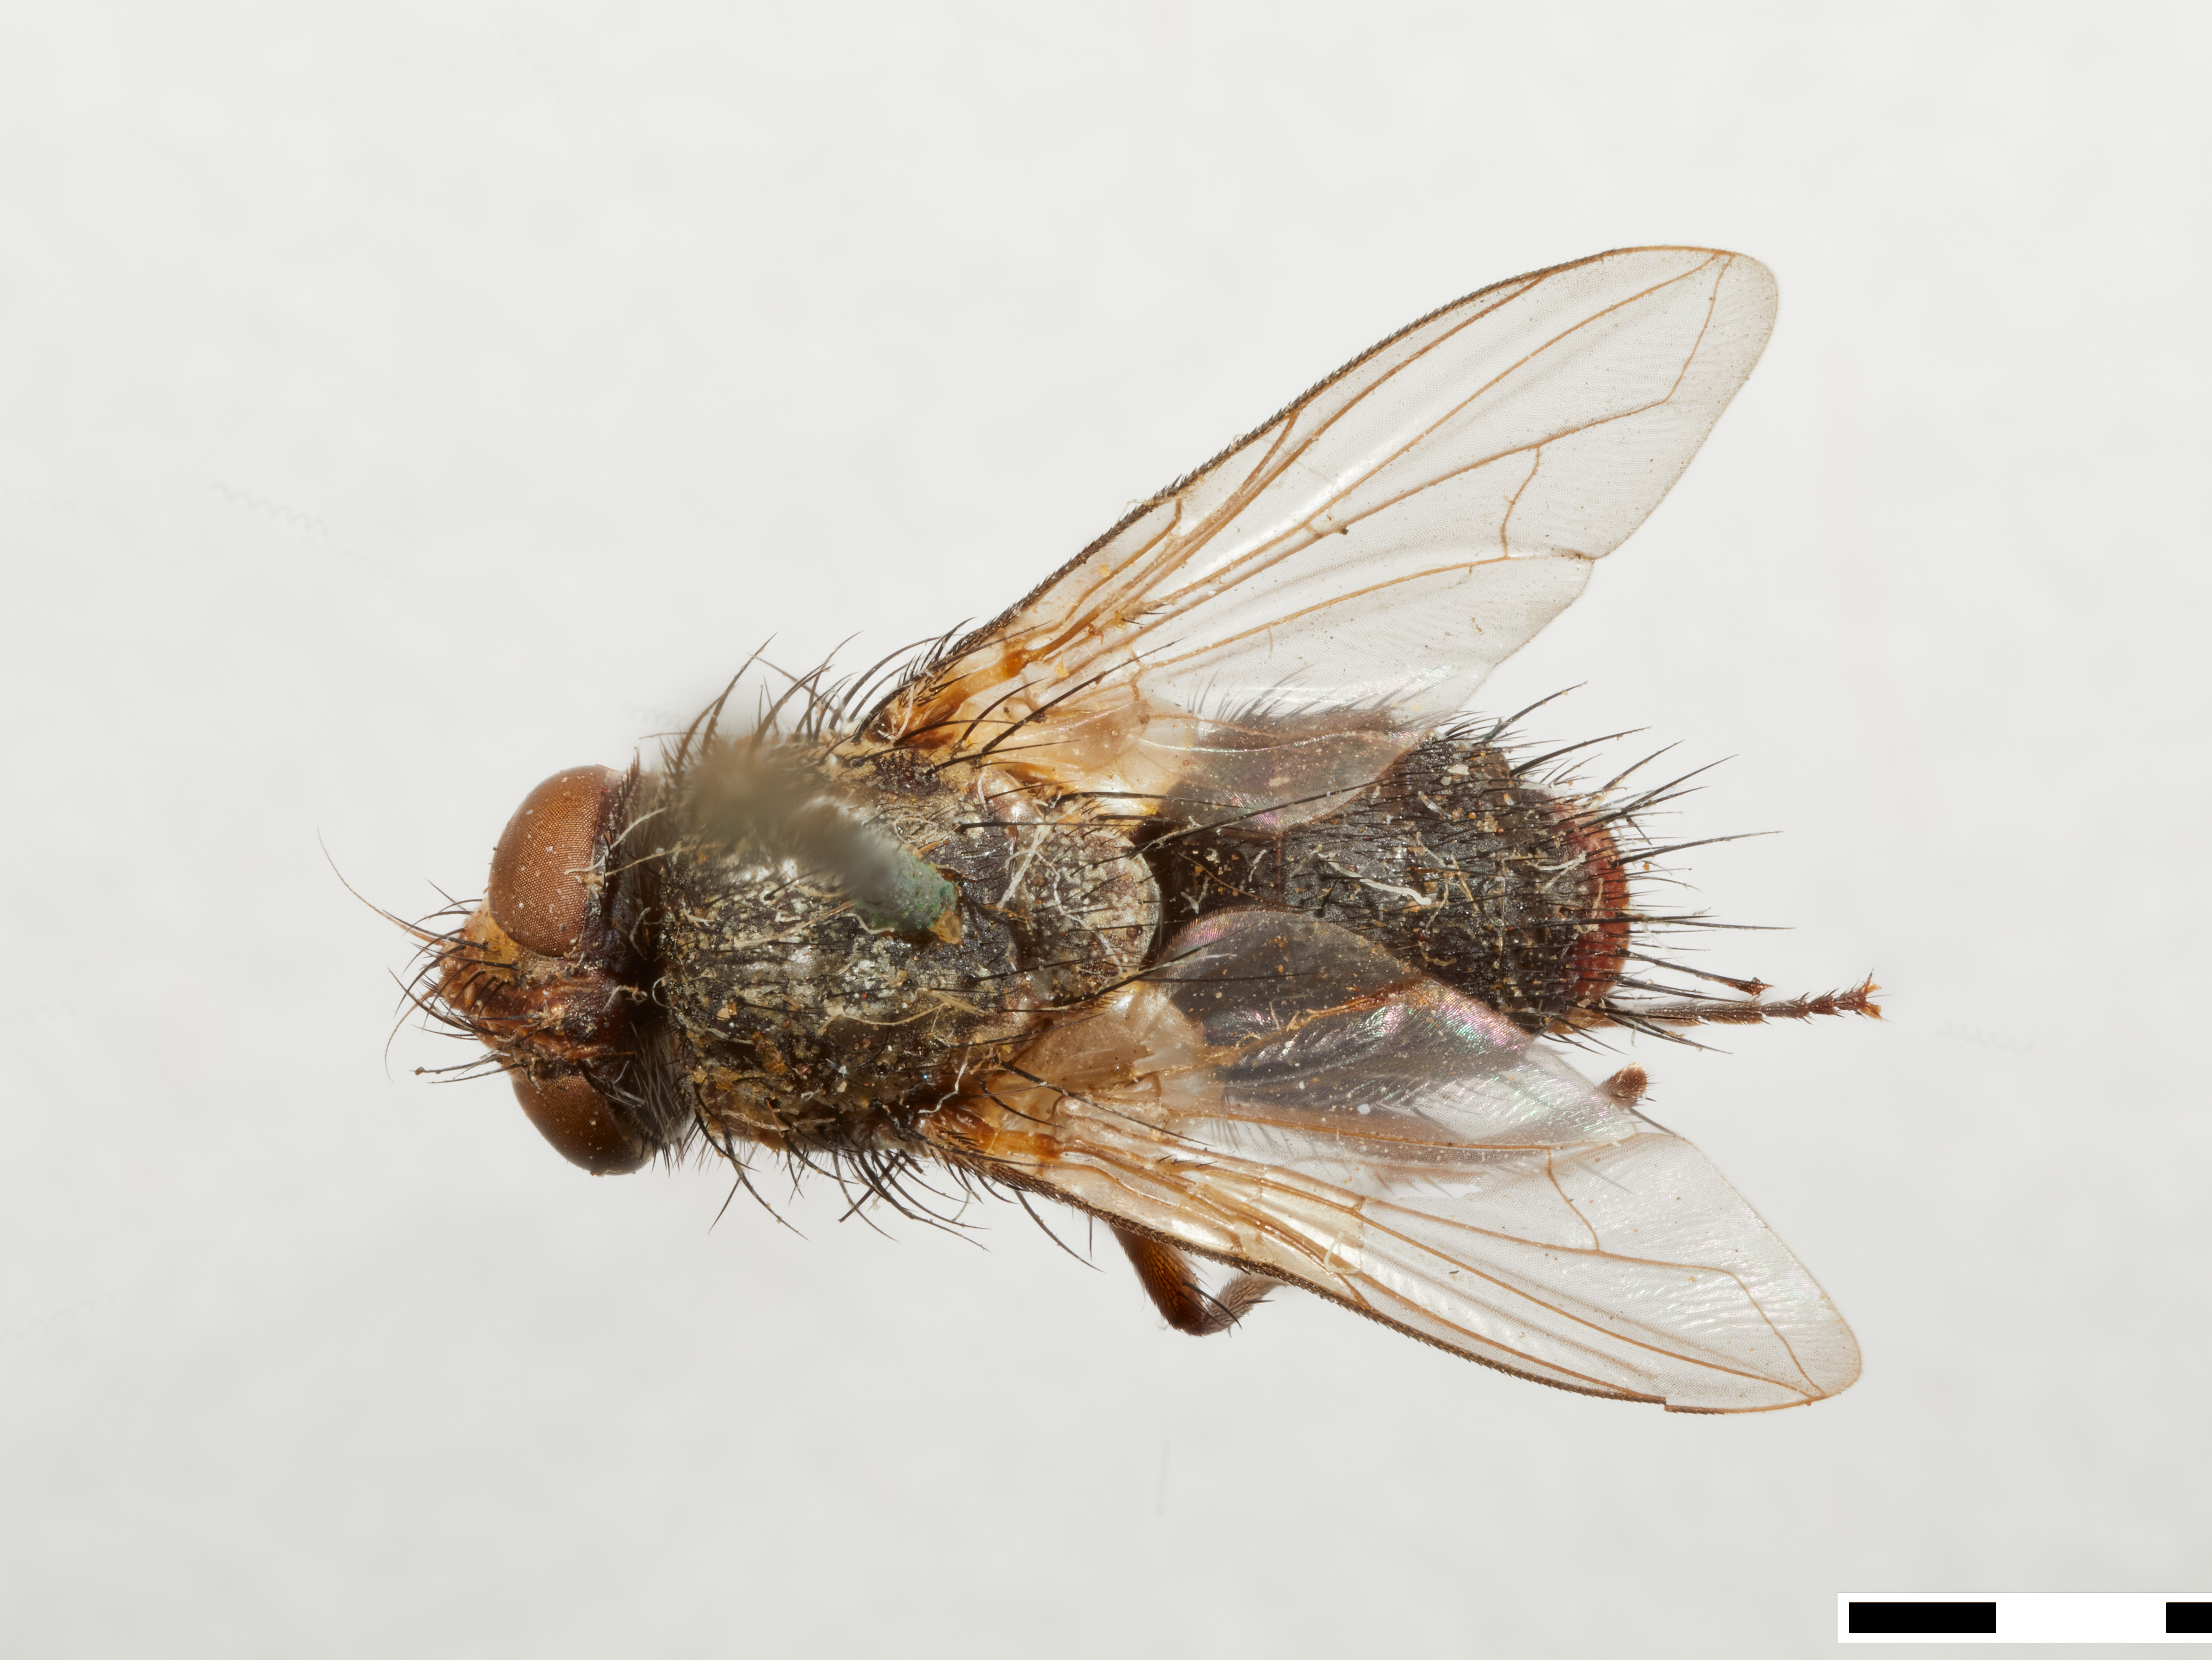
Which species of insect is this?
Spathimeigenia spinigera
